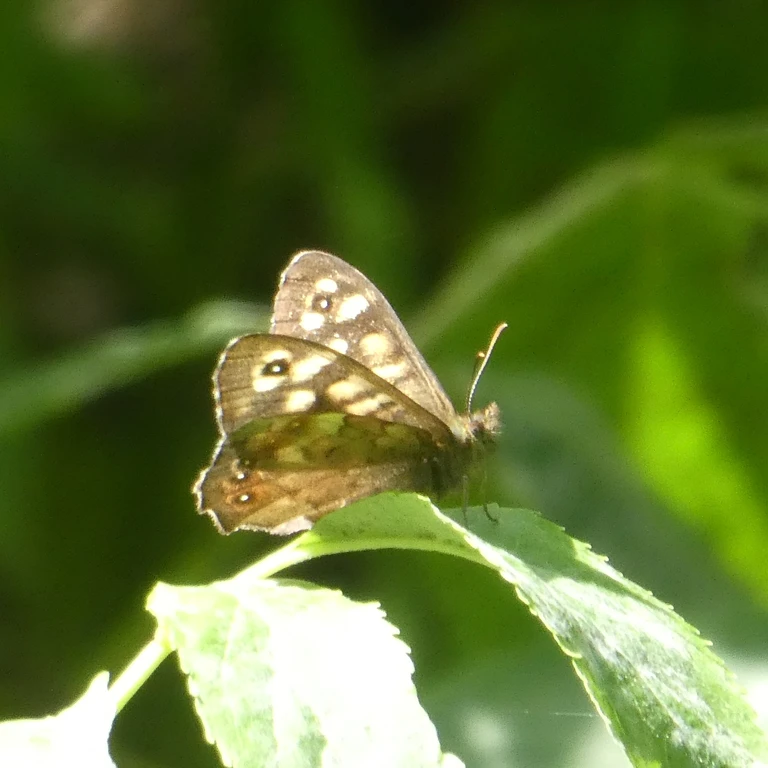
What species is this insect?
Pararge aegeria
